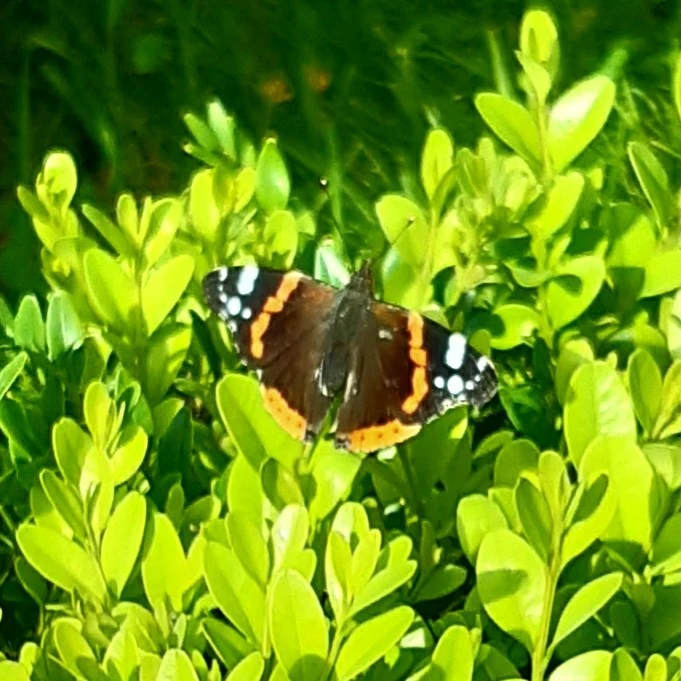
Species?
Vanessa atalanta
